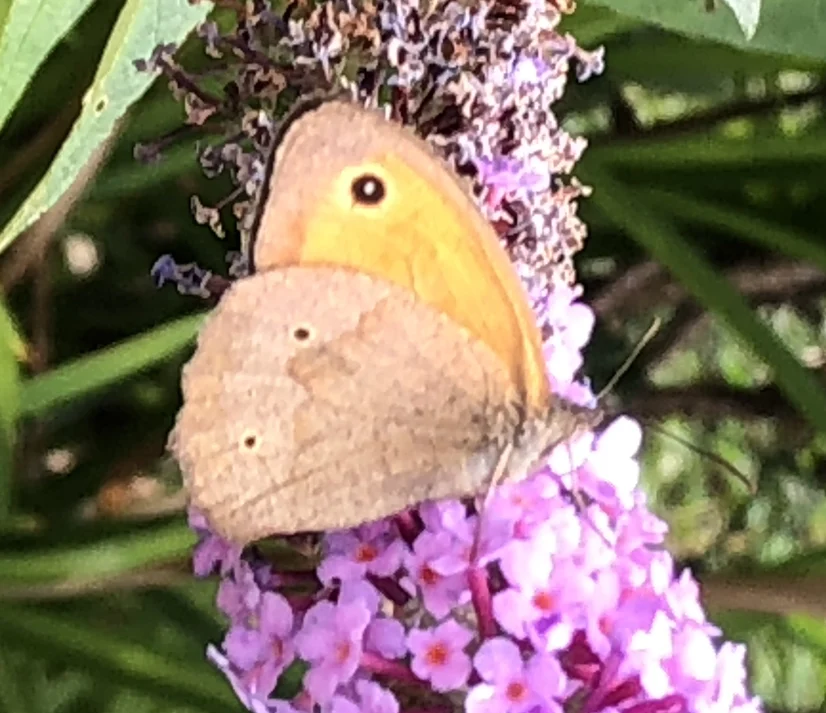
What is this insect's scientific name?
Maniola jurtina
